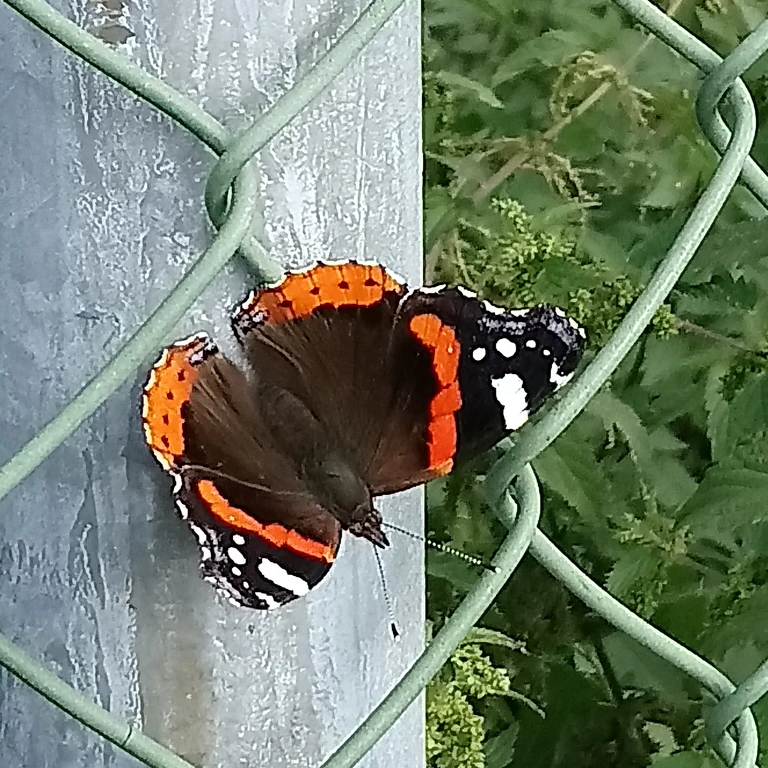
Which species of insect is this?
Vanessa atalanta
